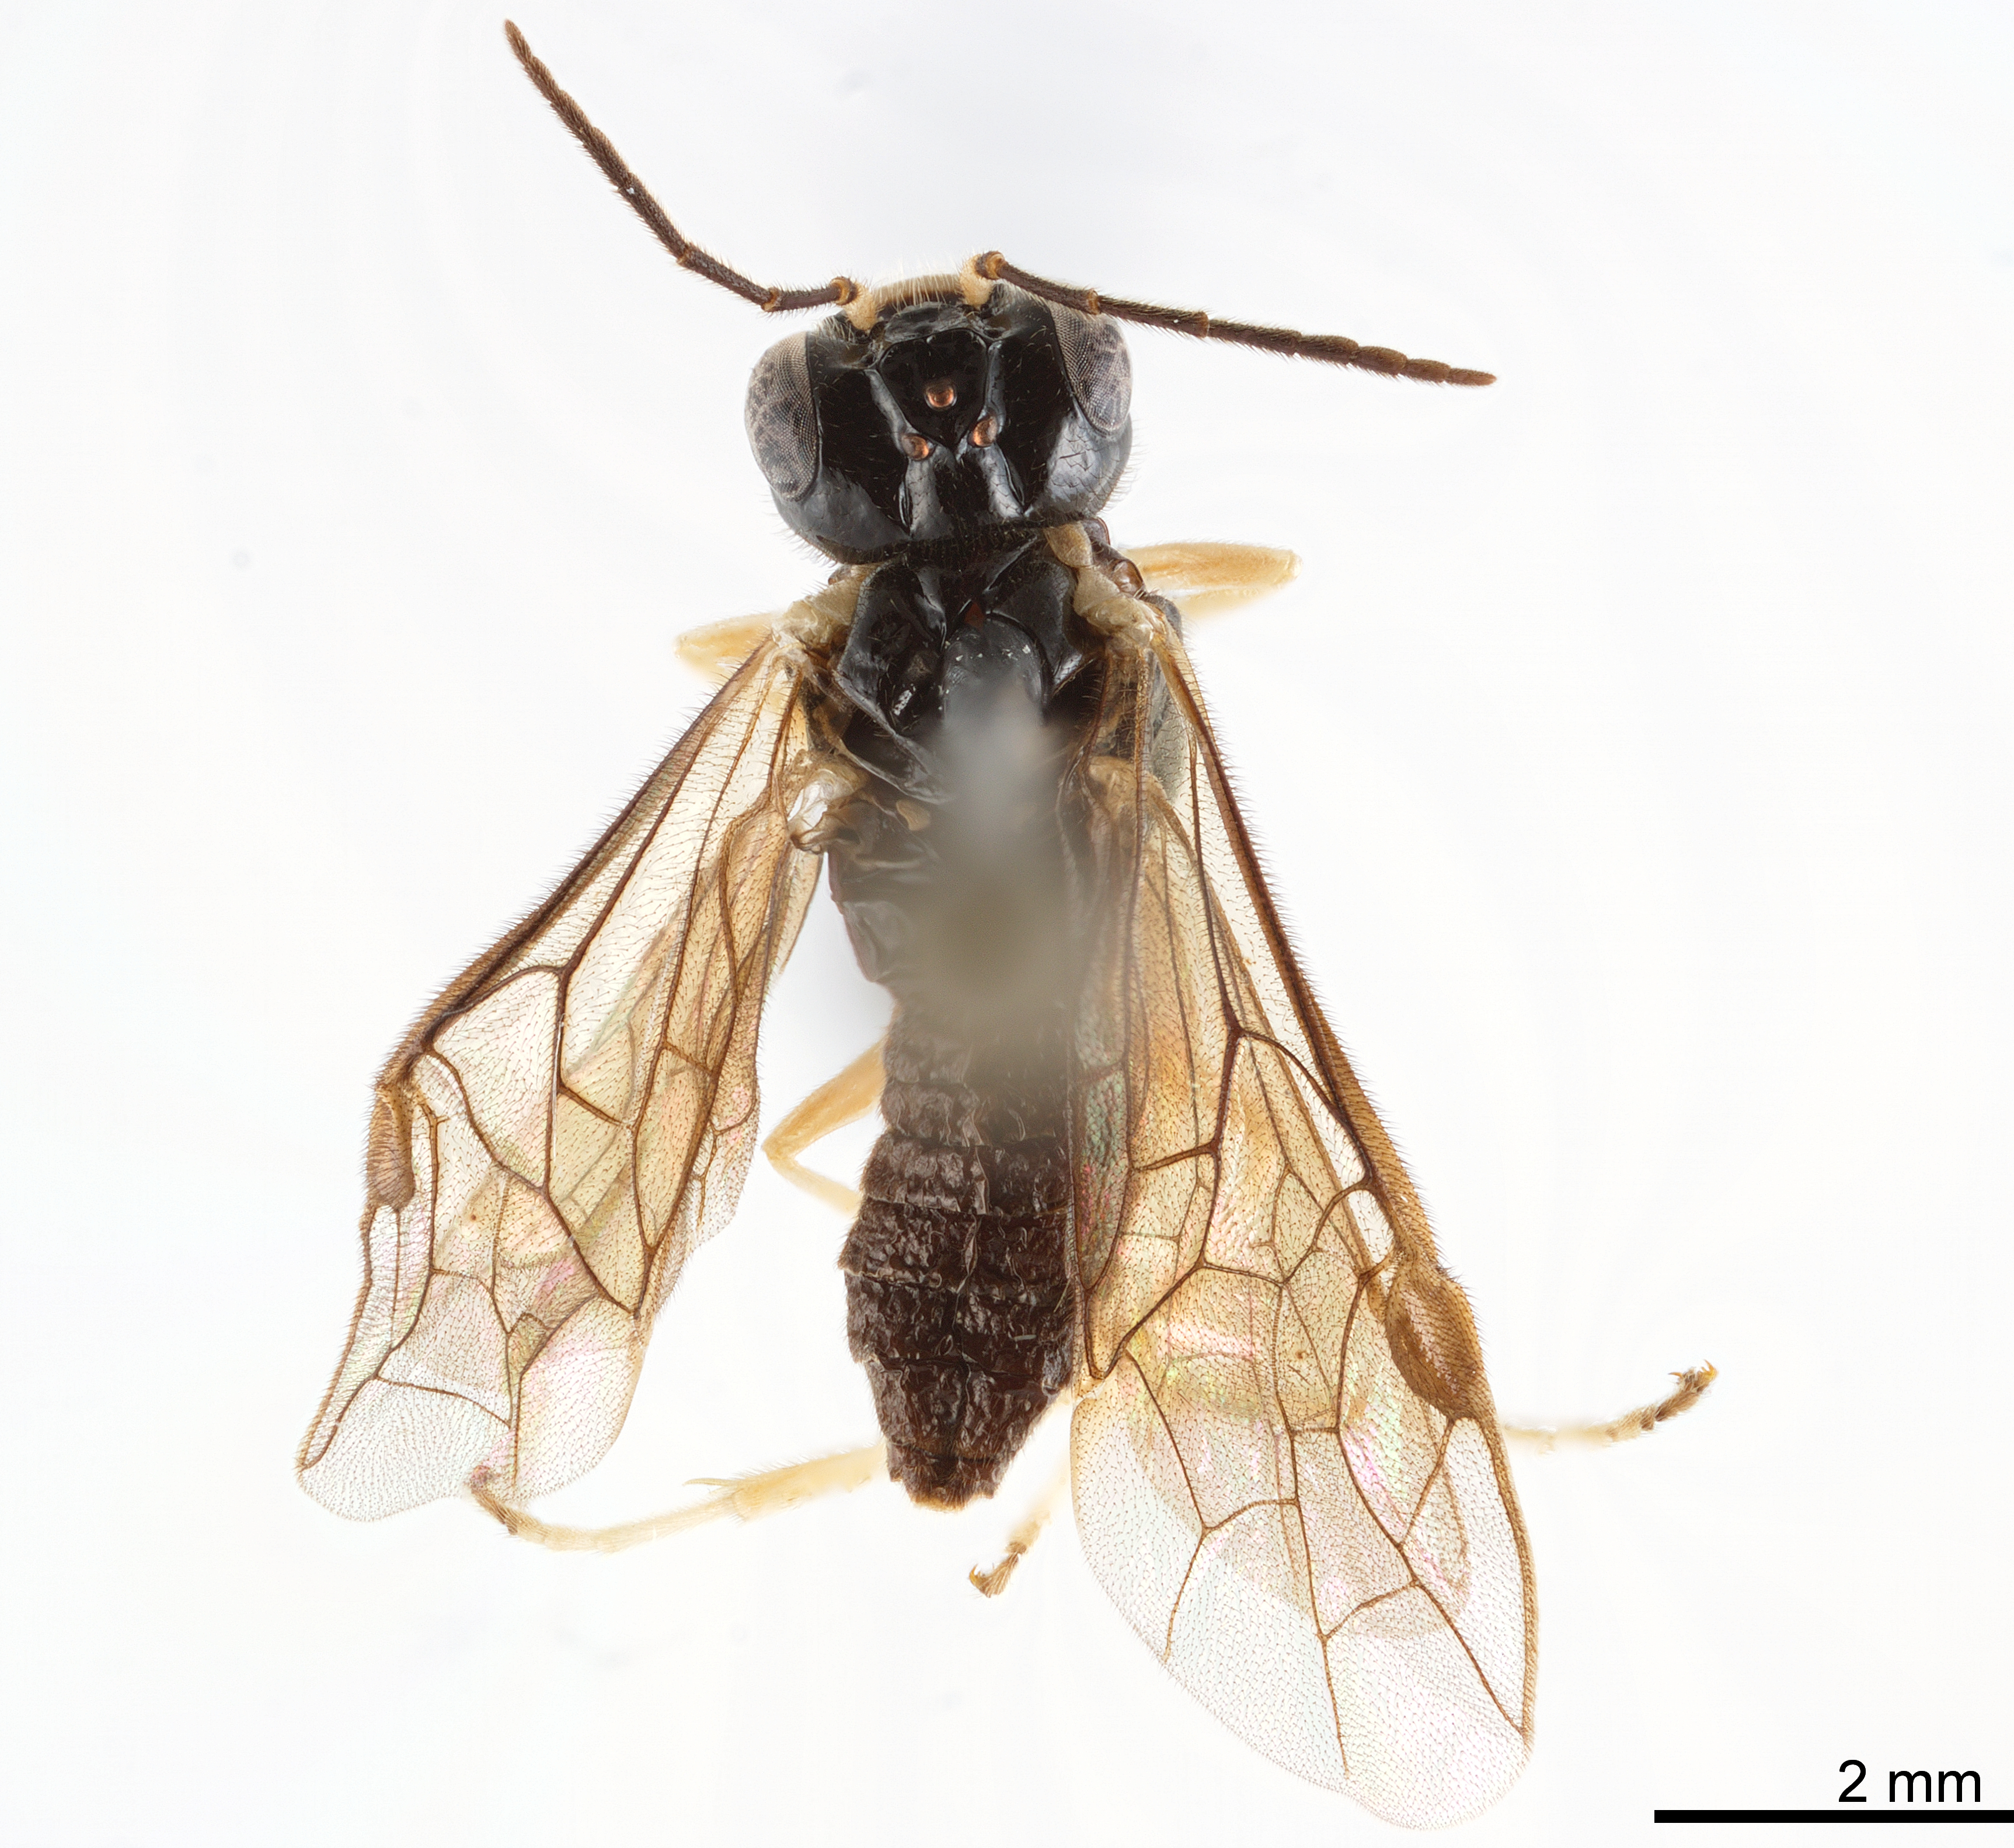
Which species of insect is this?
Busarbidea japonica
